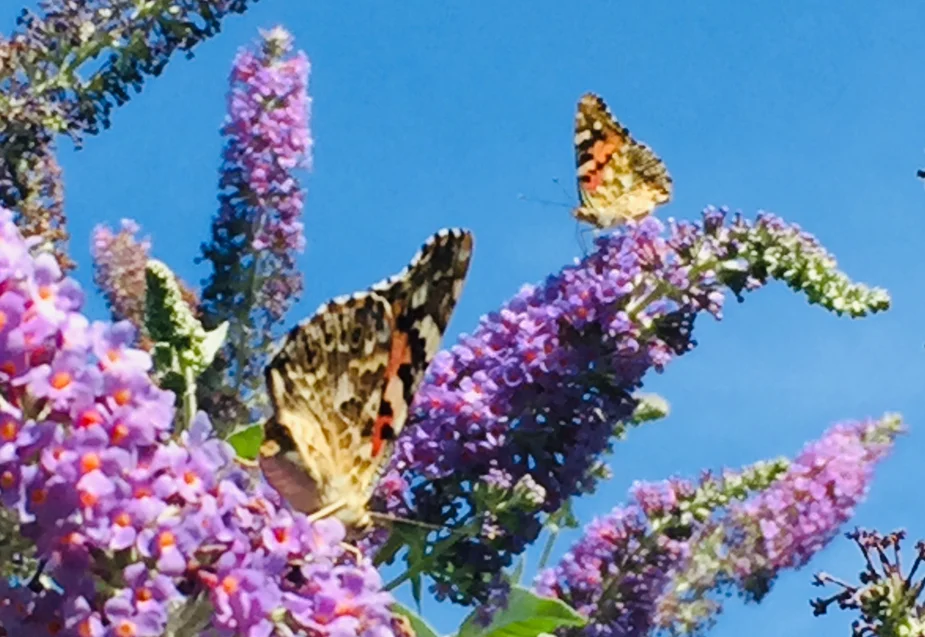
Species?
Vanessa cardui
